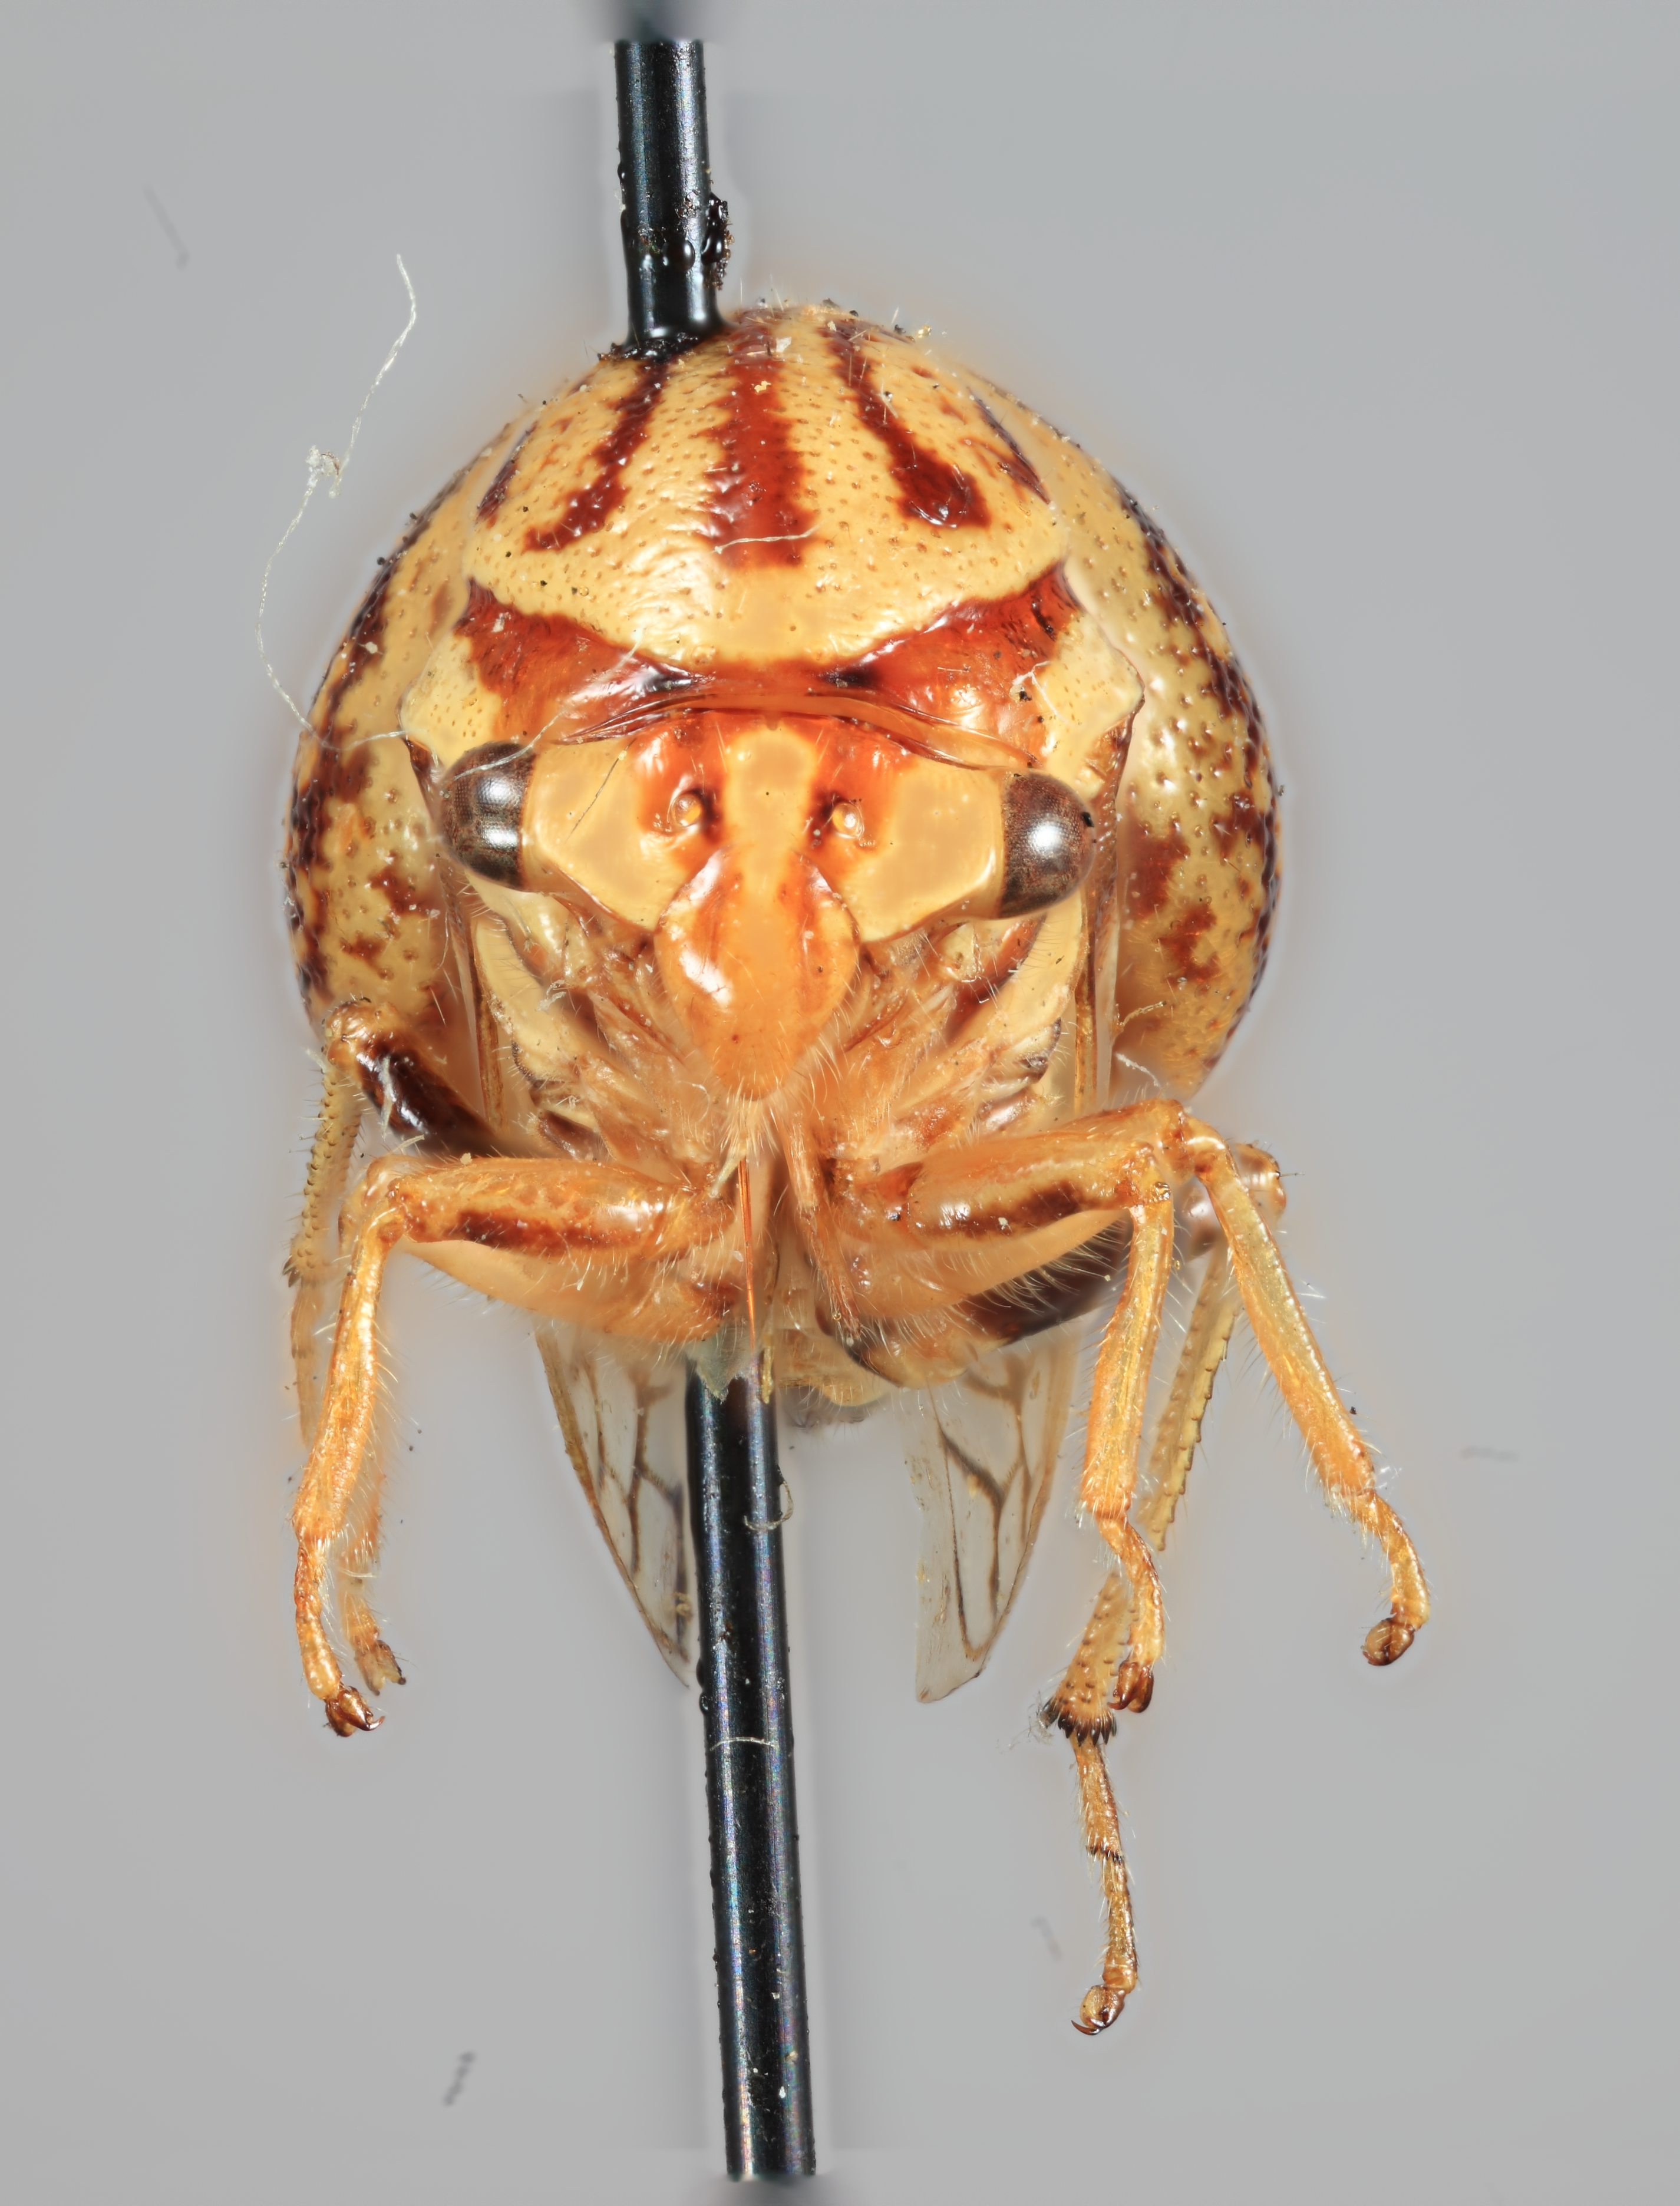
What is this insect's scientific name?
Parantonae ornata
